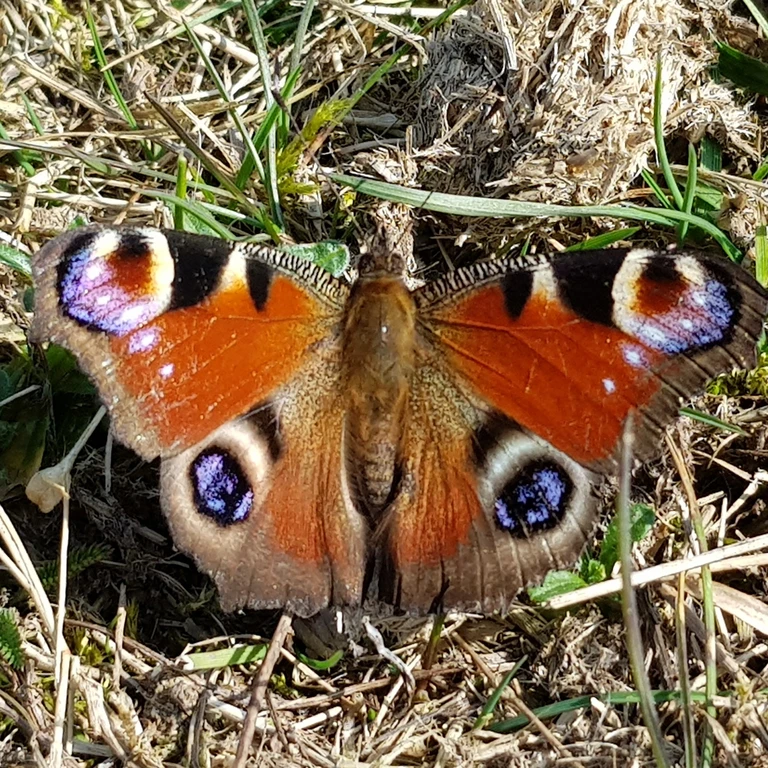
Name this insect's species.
Aglais io
